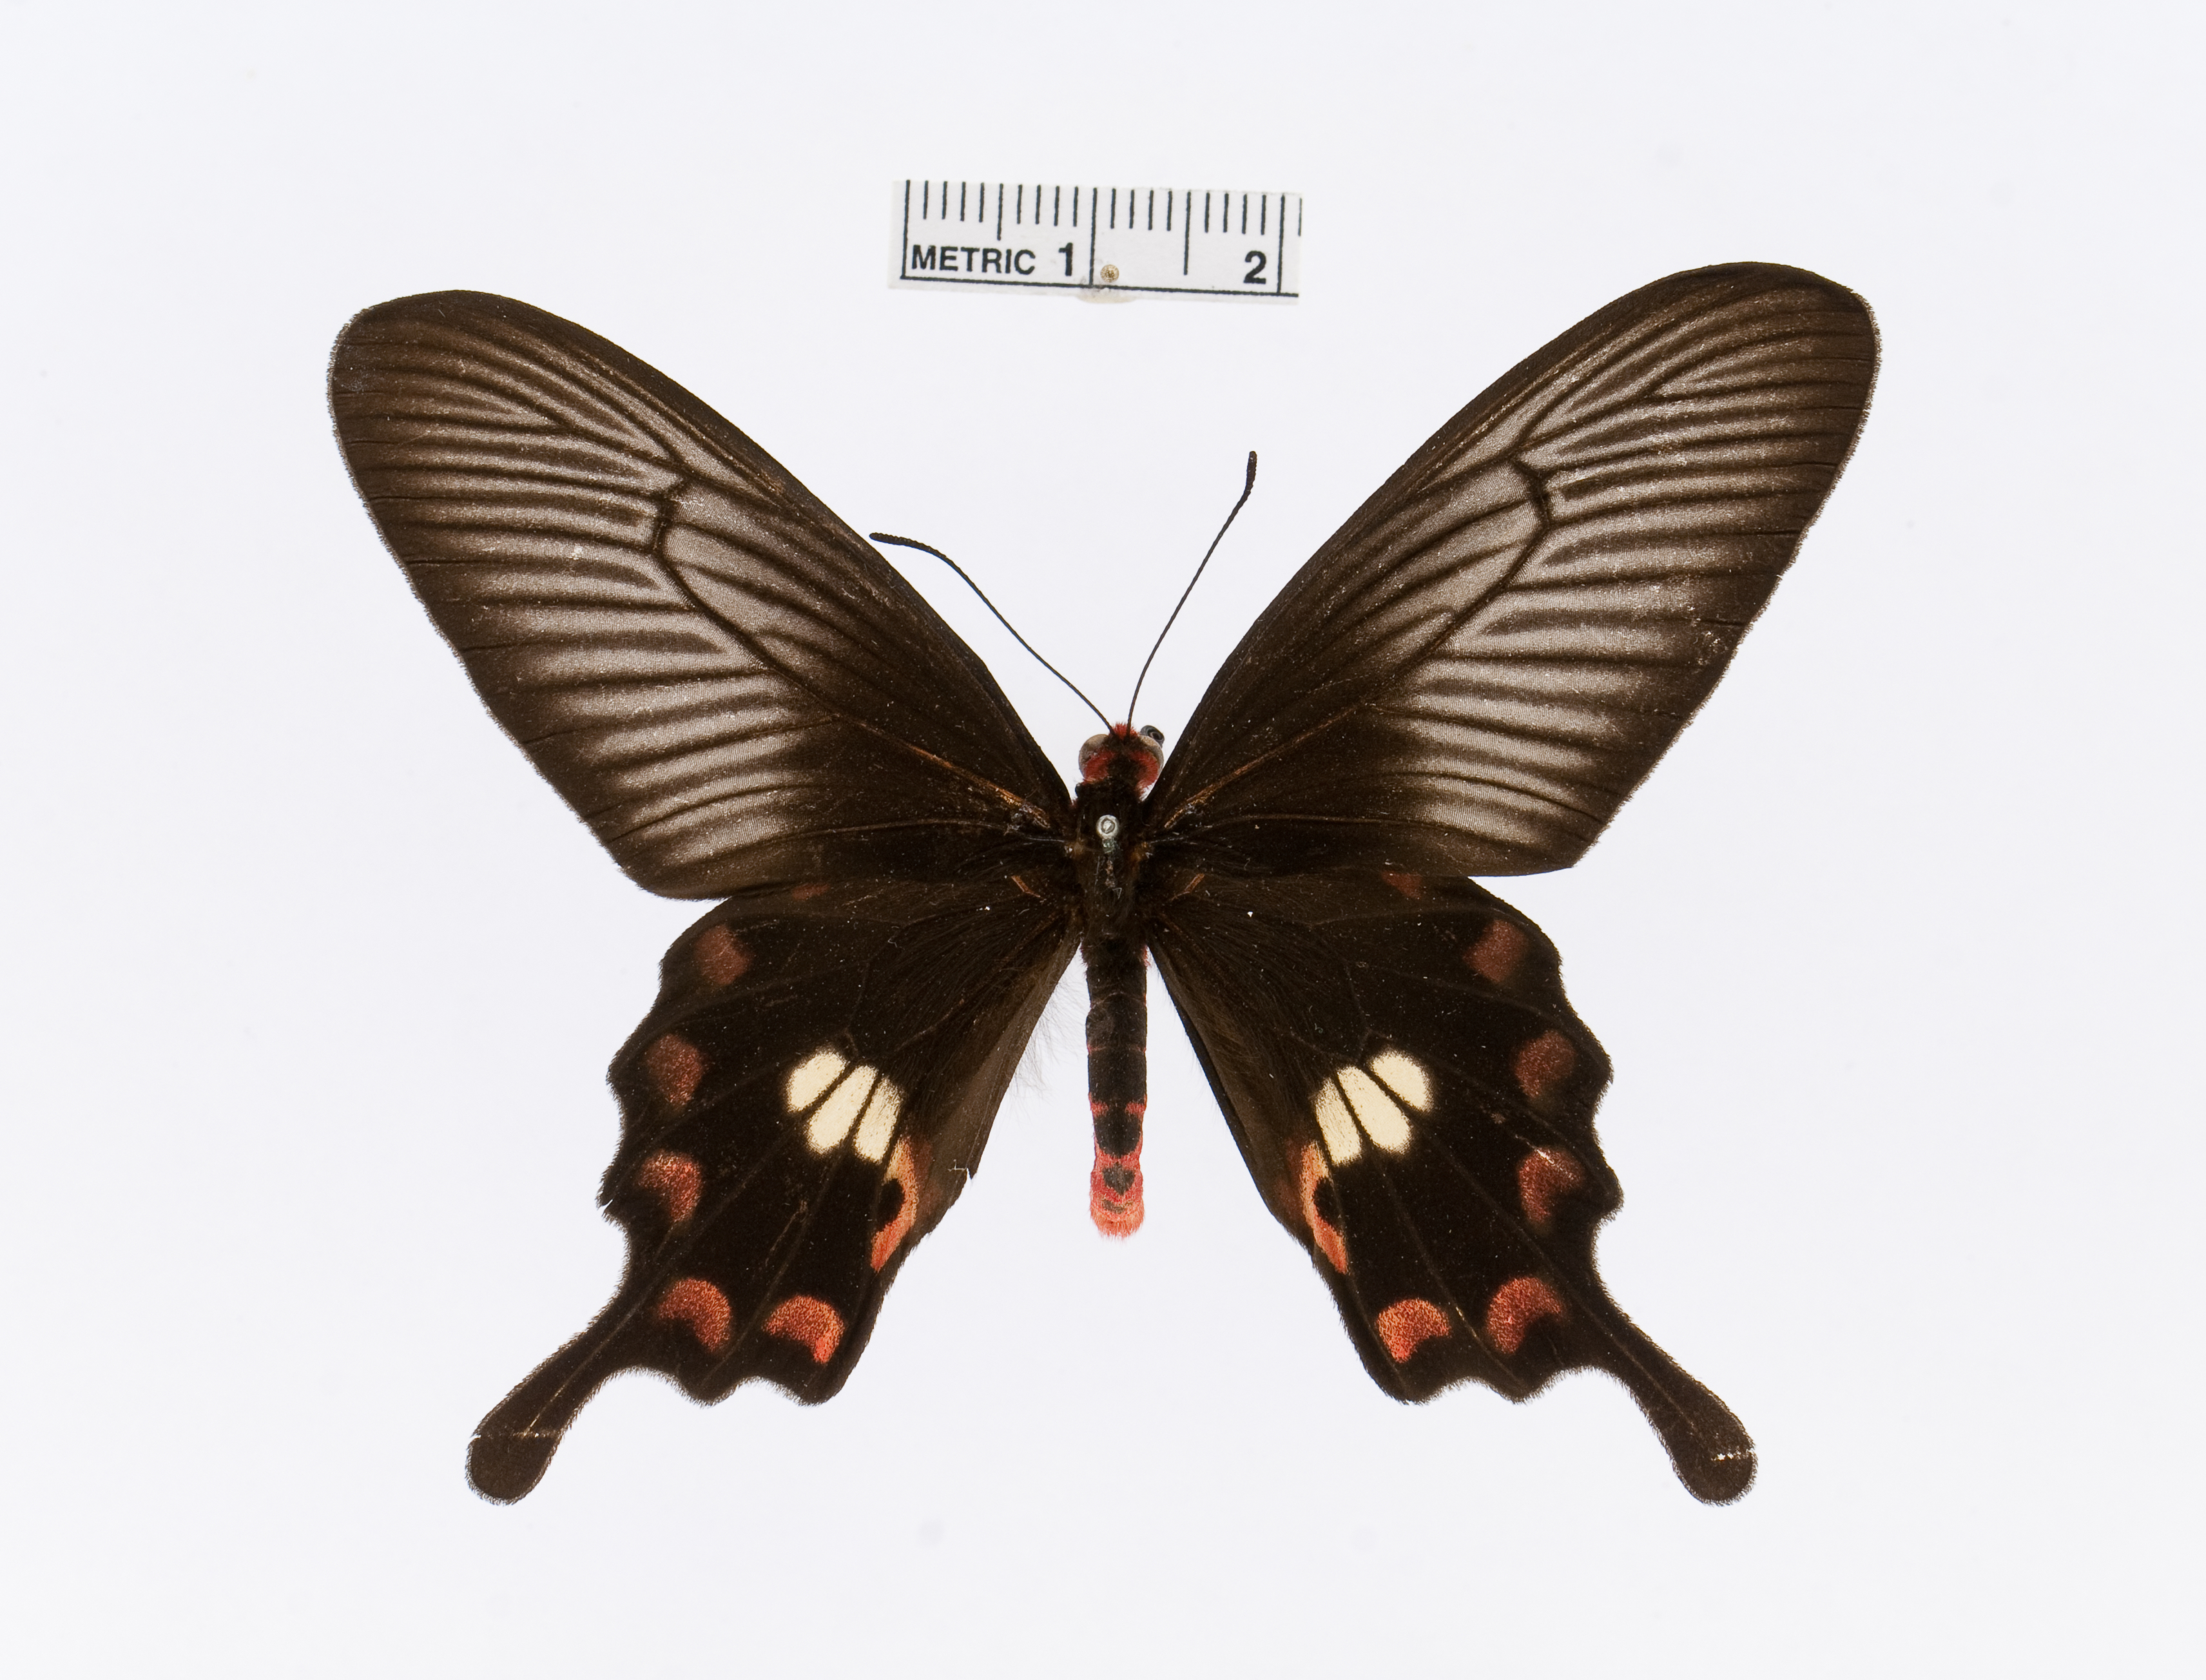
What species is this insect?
Pachliopta adamas
